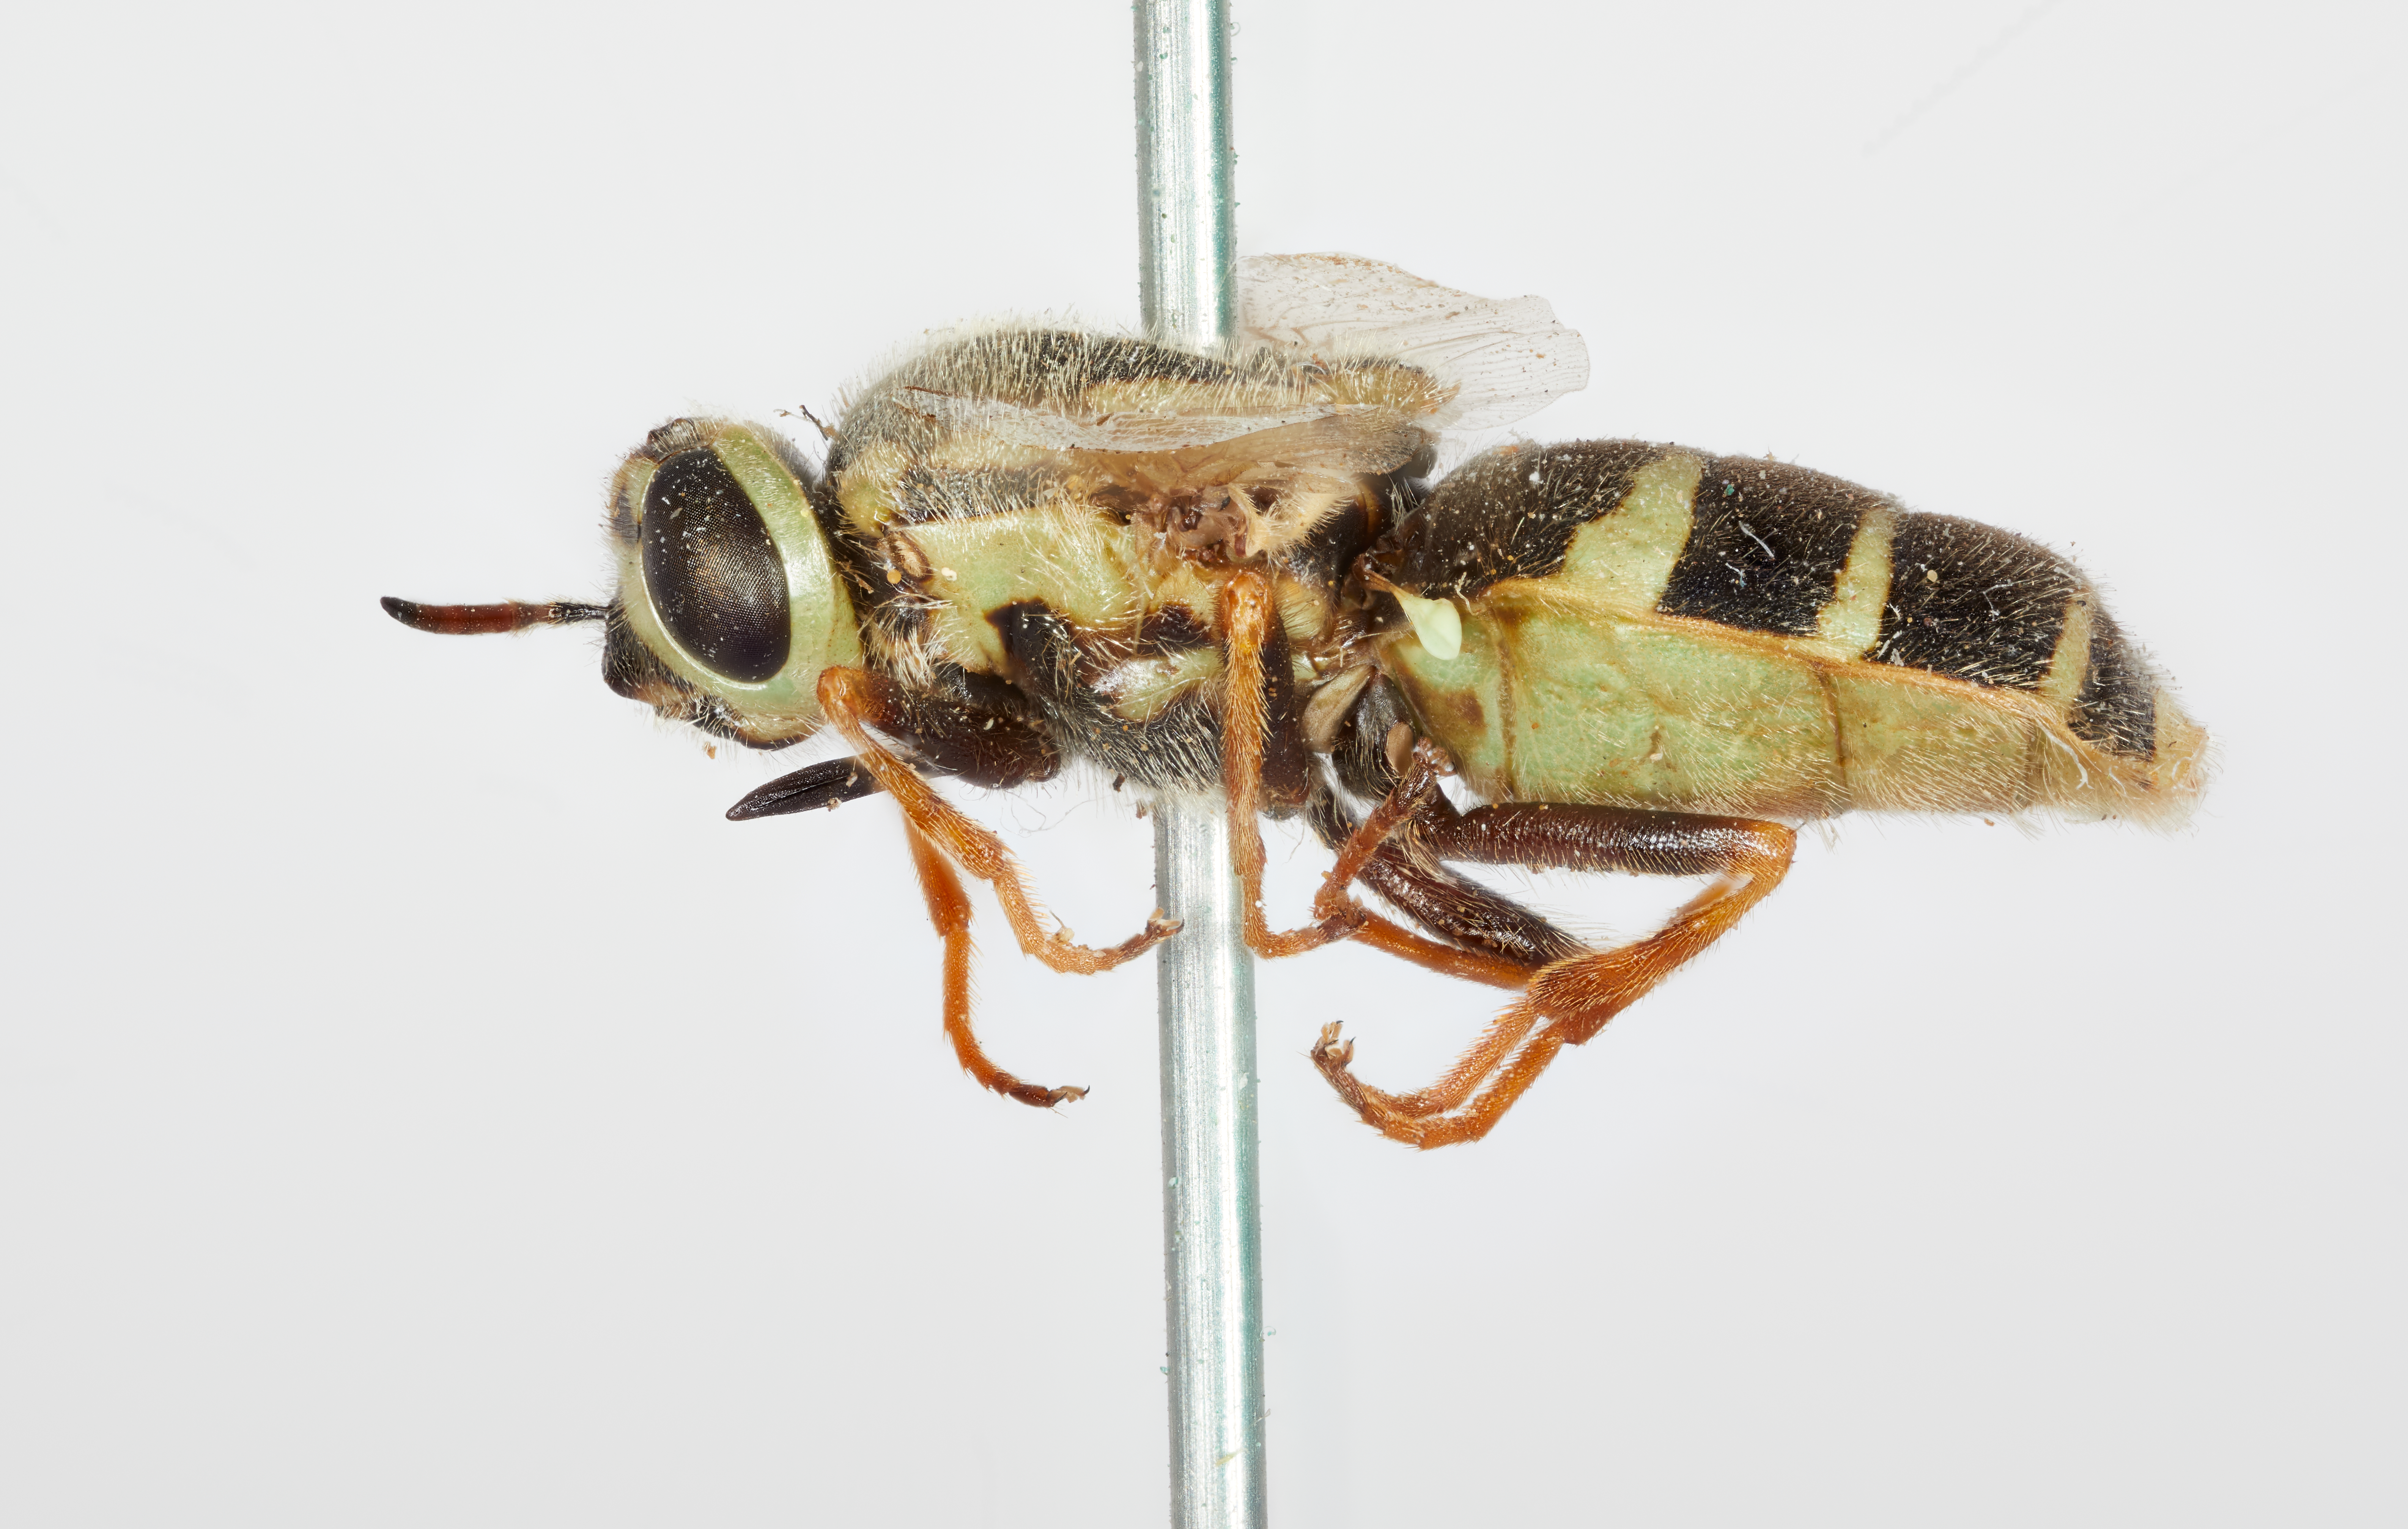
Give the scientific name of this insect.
Odontomyia texasiana
